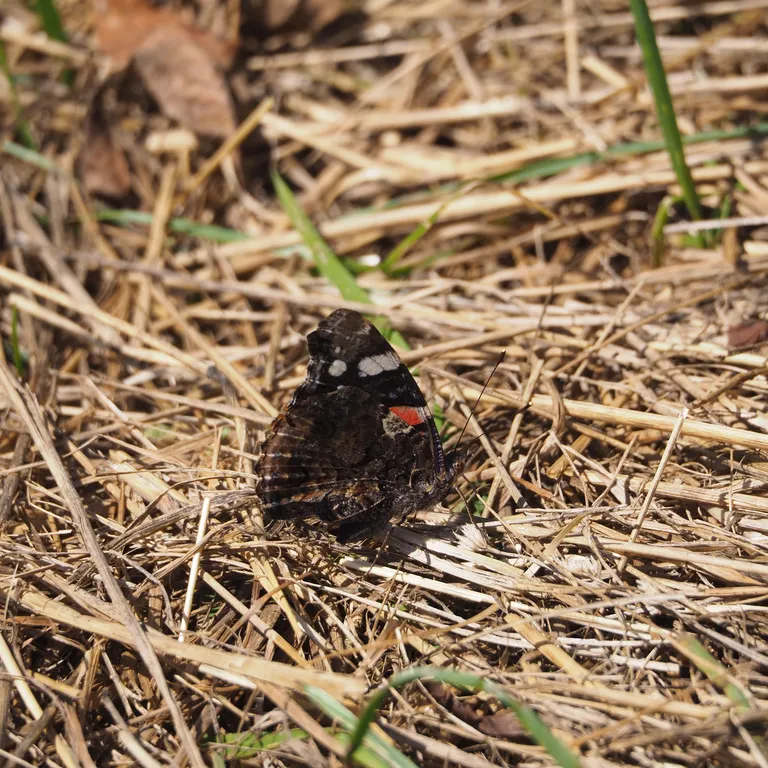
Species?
Vanessa atalanta
